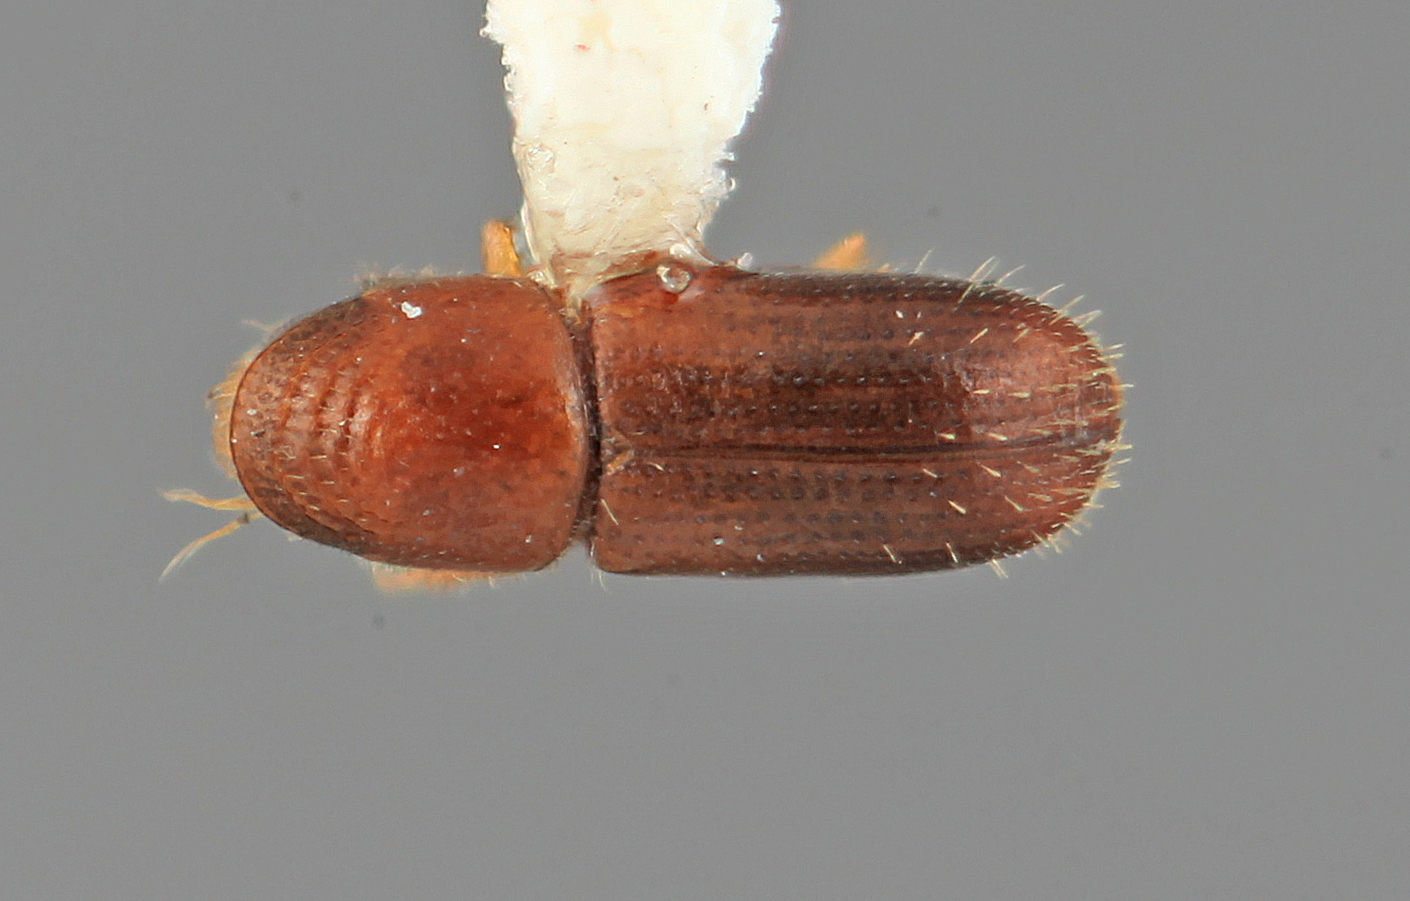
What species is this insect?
Pityophthorus inops
